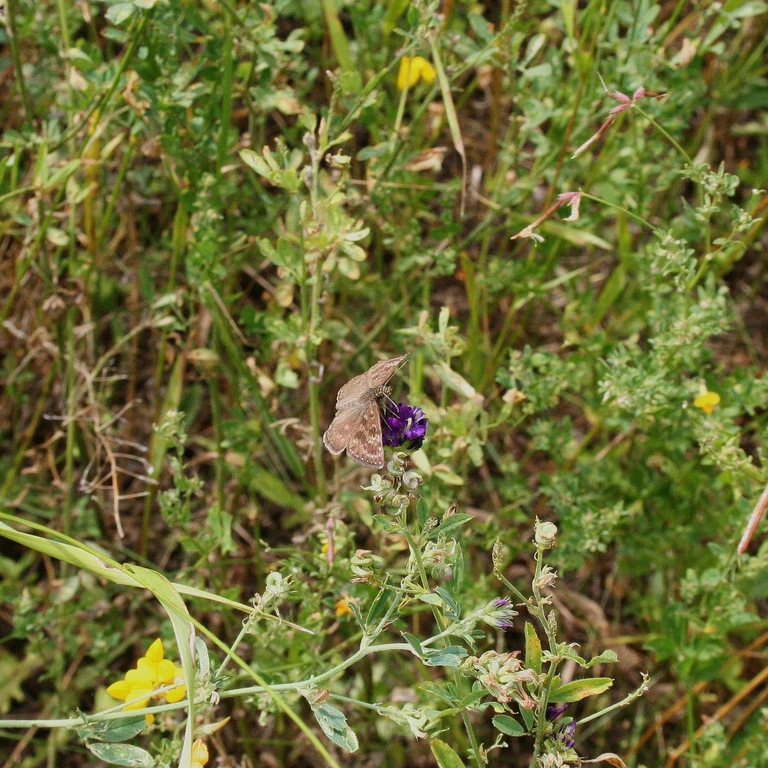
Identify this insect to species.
Erynnis tages
